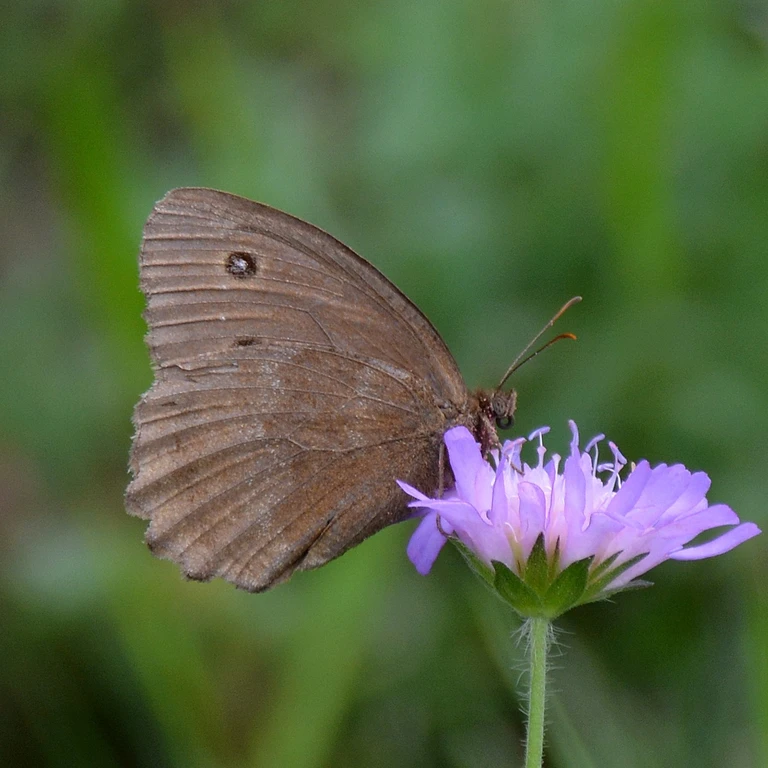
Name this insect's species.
Minois dryas
